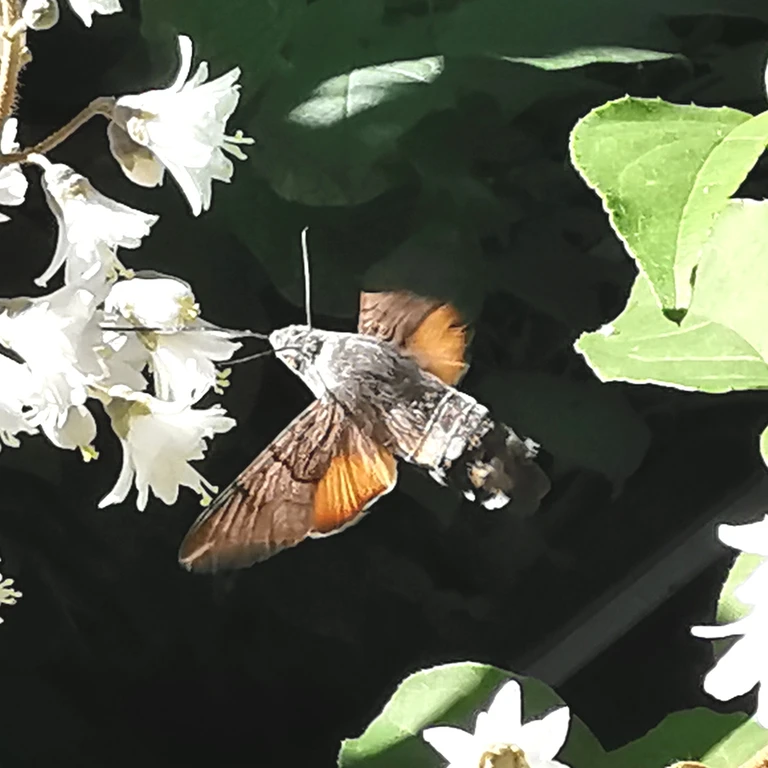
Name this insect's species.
Macroglossum stellatarum
